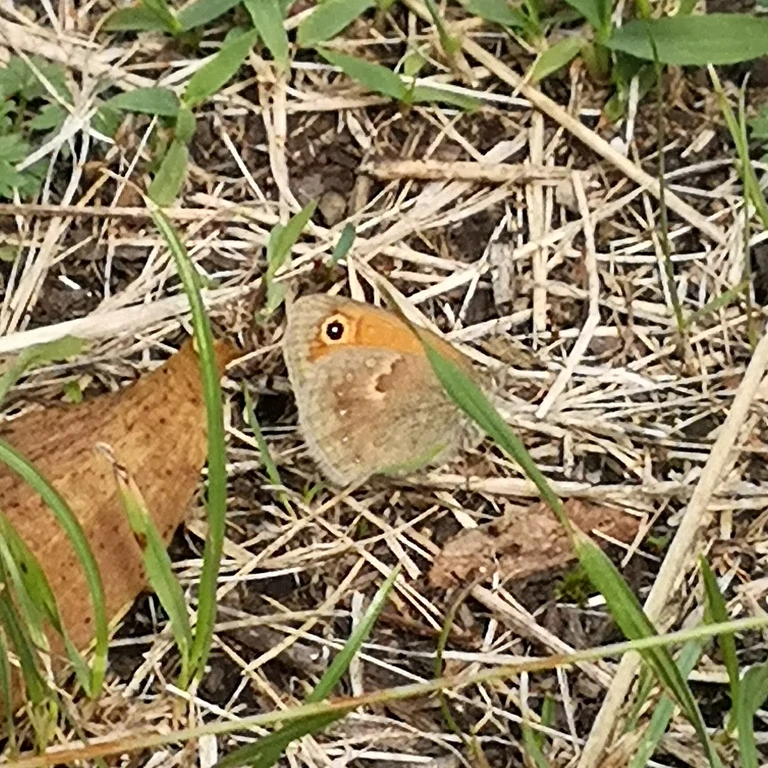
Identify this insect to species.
Coenonympha pamphilus
